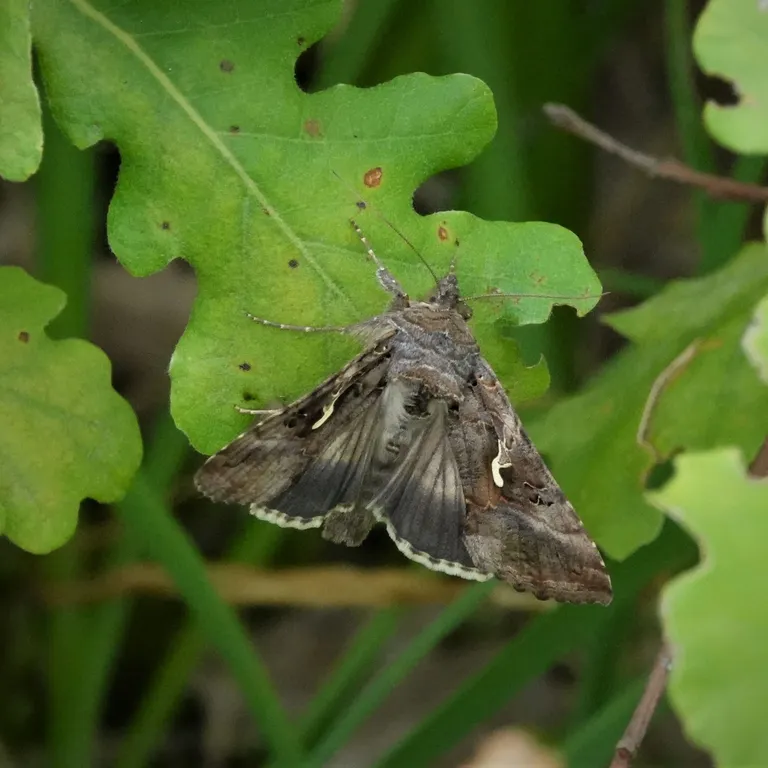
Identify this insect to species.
Autographa gamma
